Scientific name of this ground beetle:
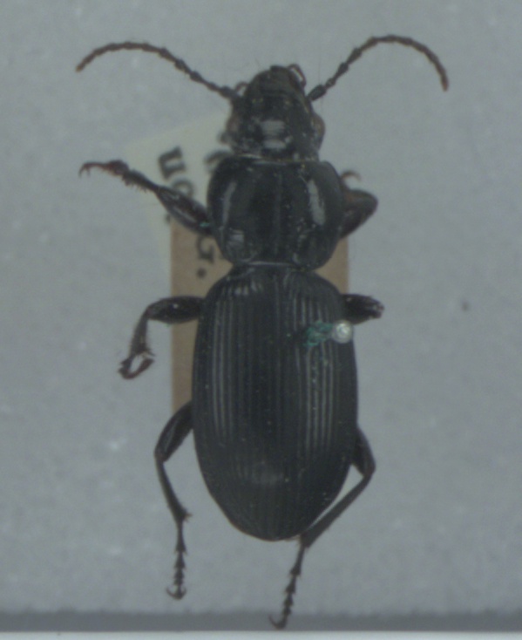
Pterostichus madidus
